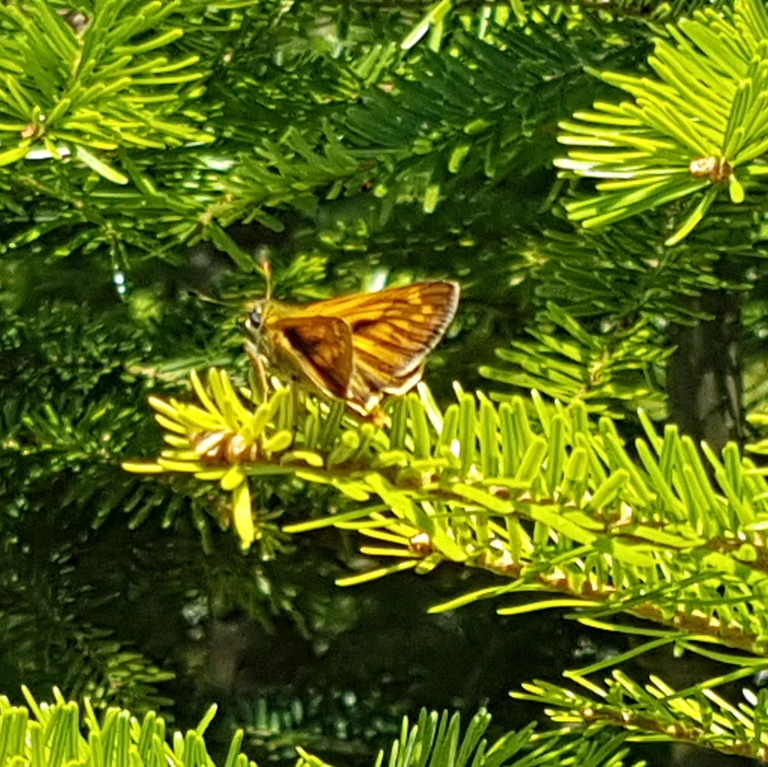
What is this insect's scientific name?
Ochlodes sylvanus (also Ochlodes venata)
